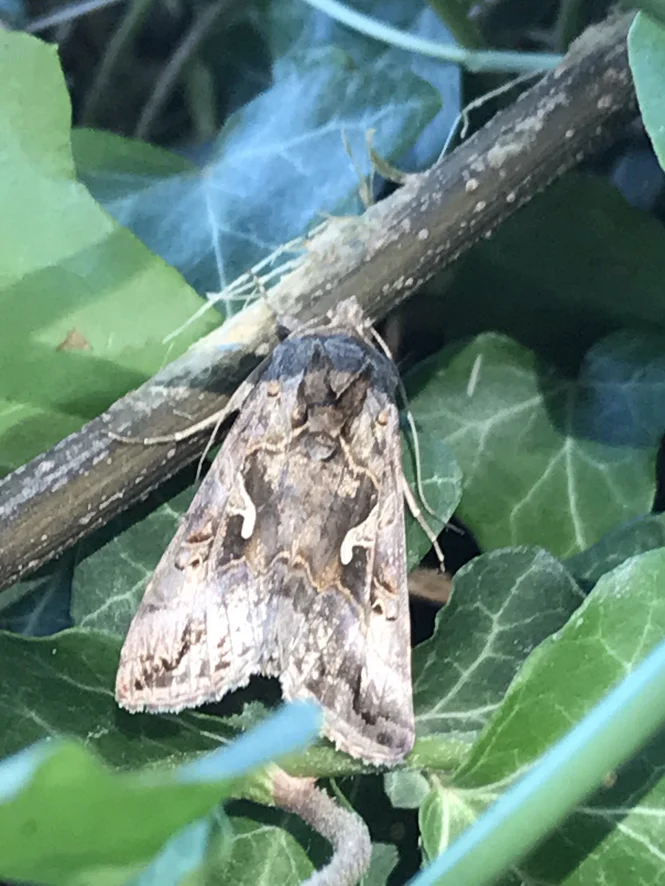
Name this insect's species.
Autographa gamma
